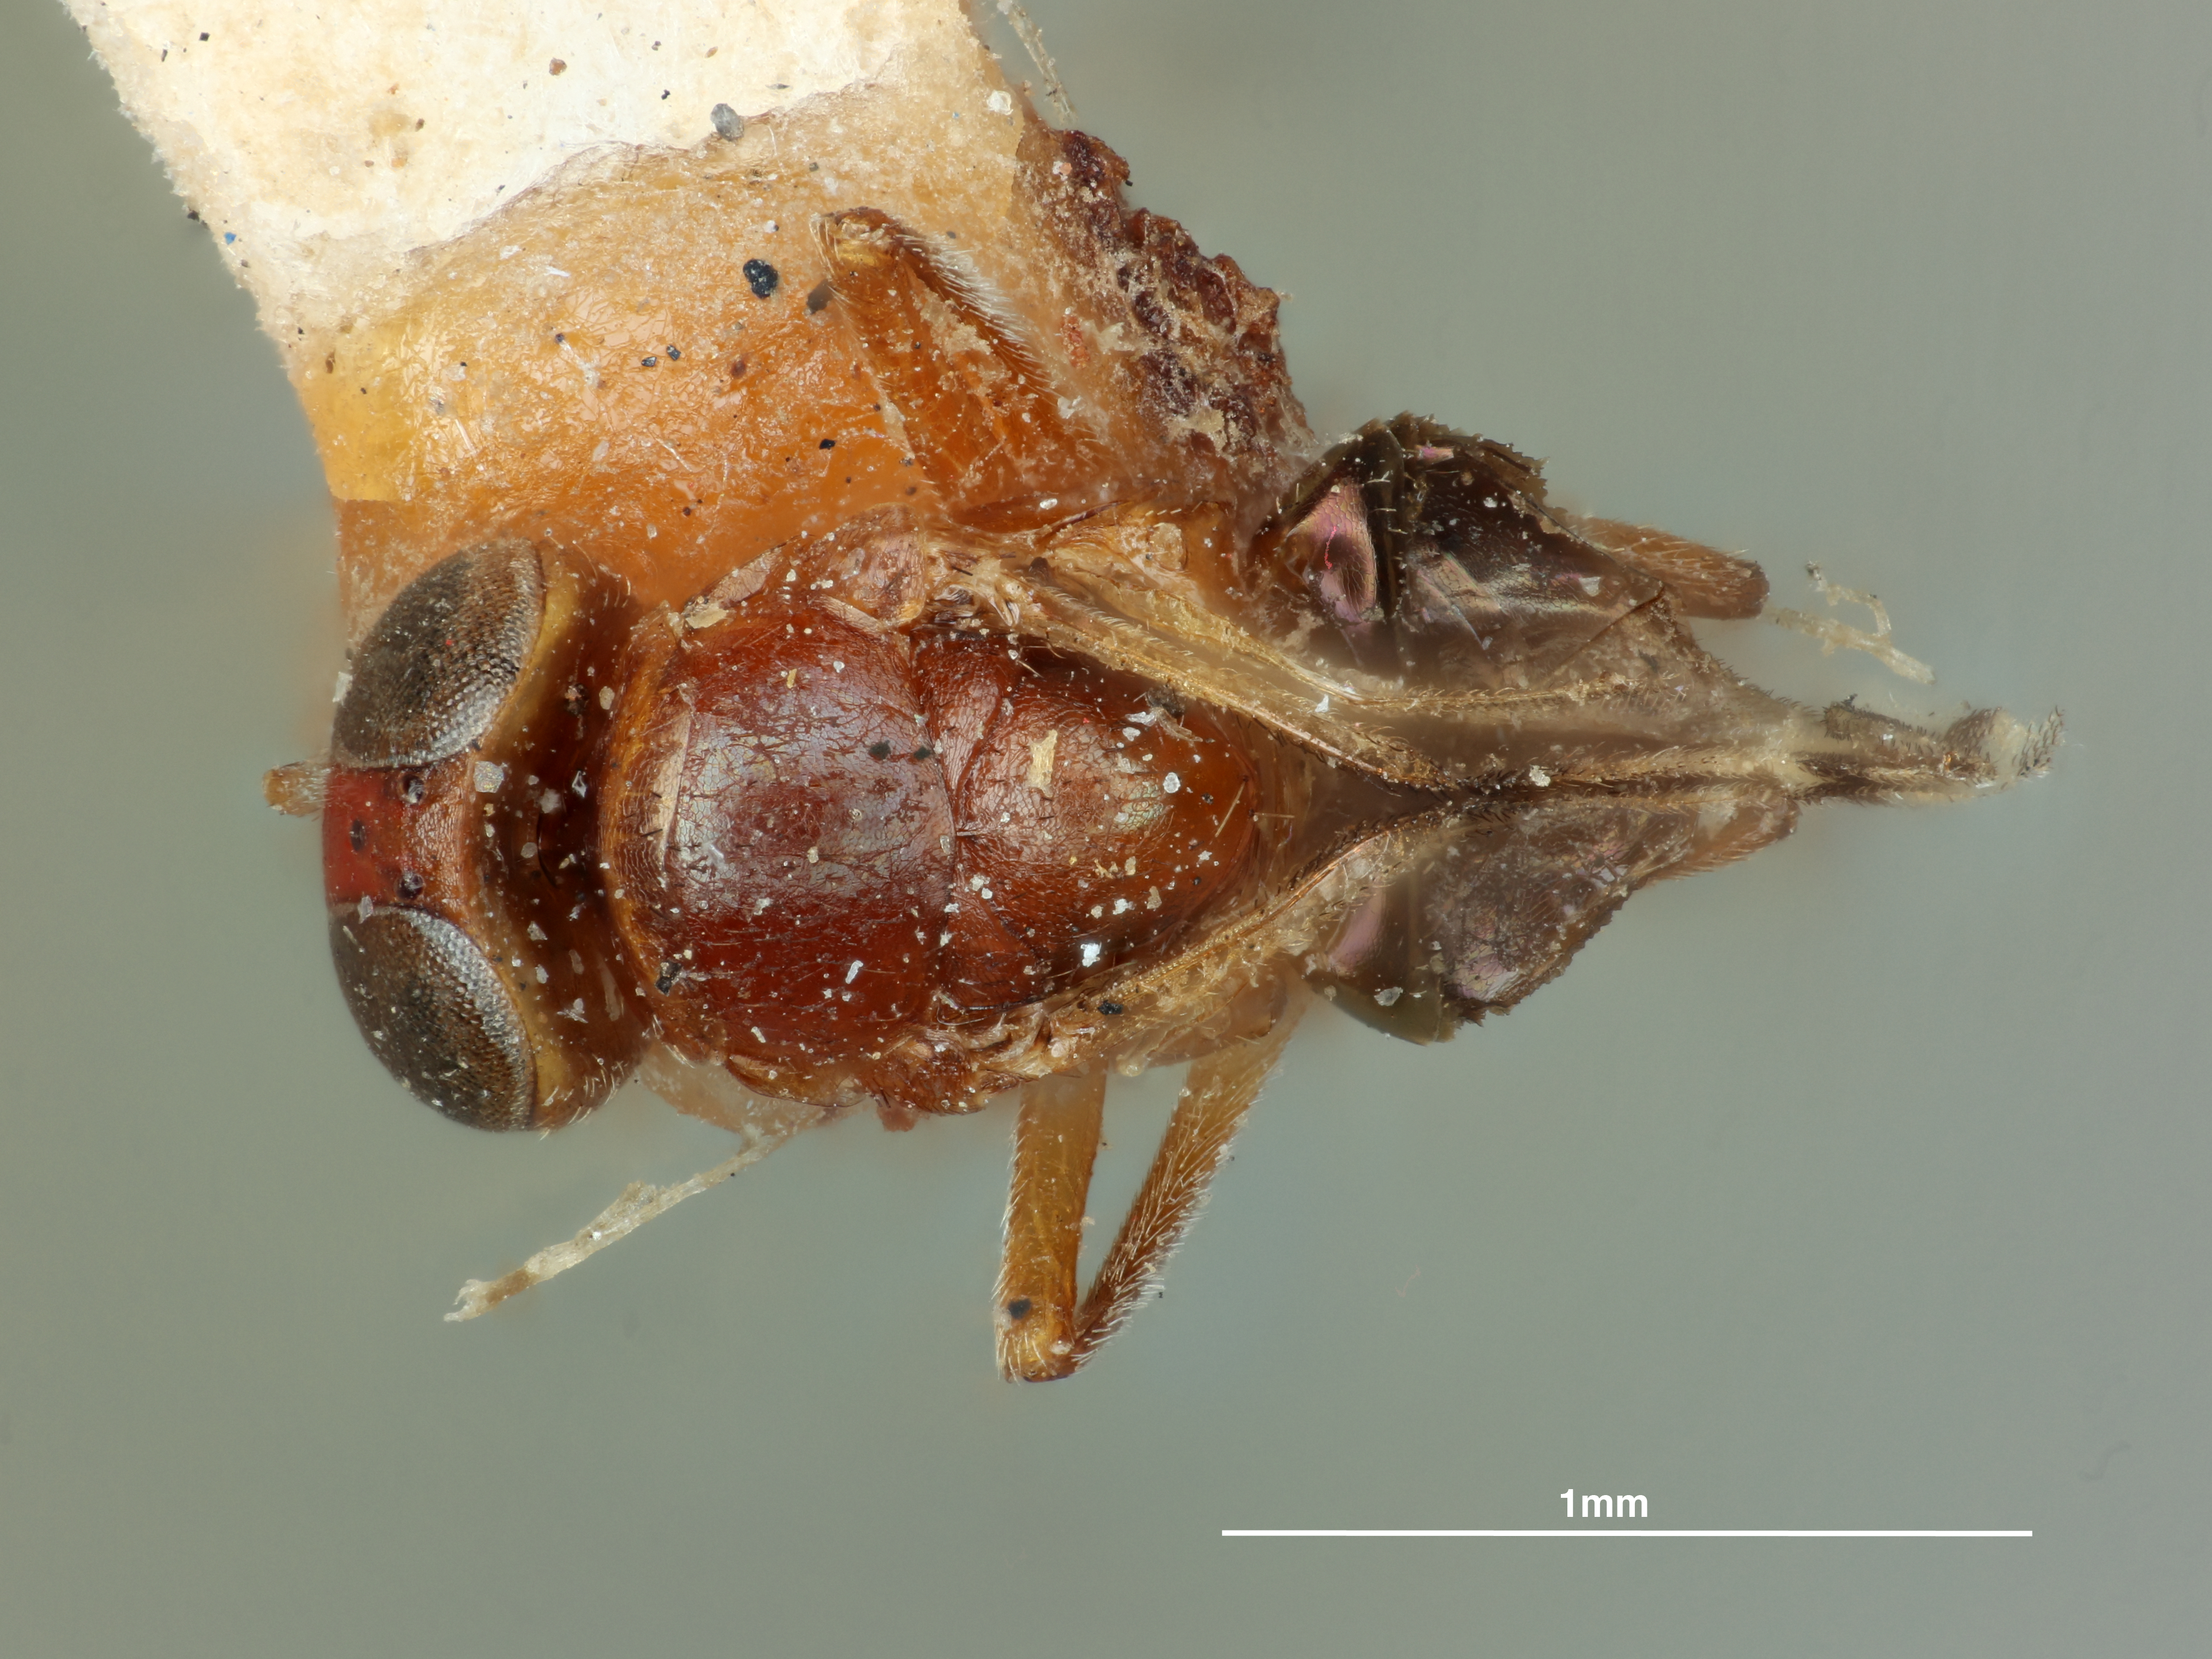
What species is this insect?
Homalotylus lachni
